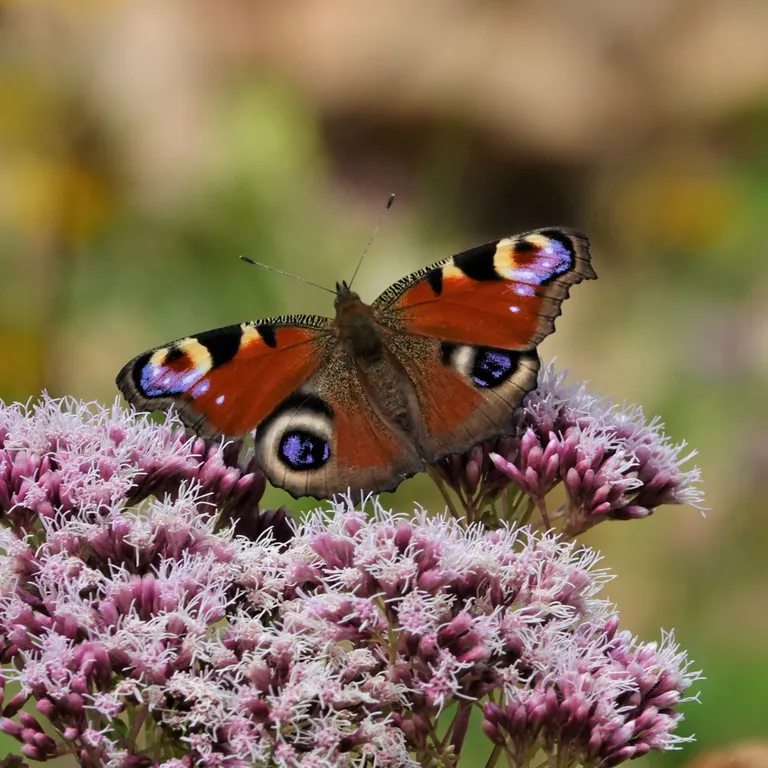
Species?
Aglais io
